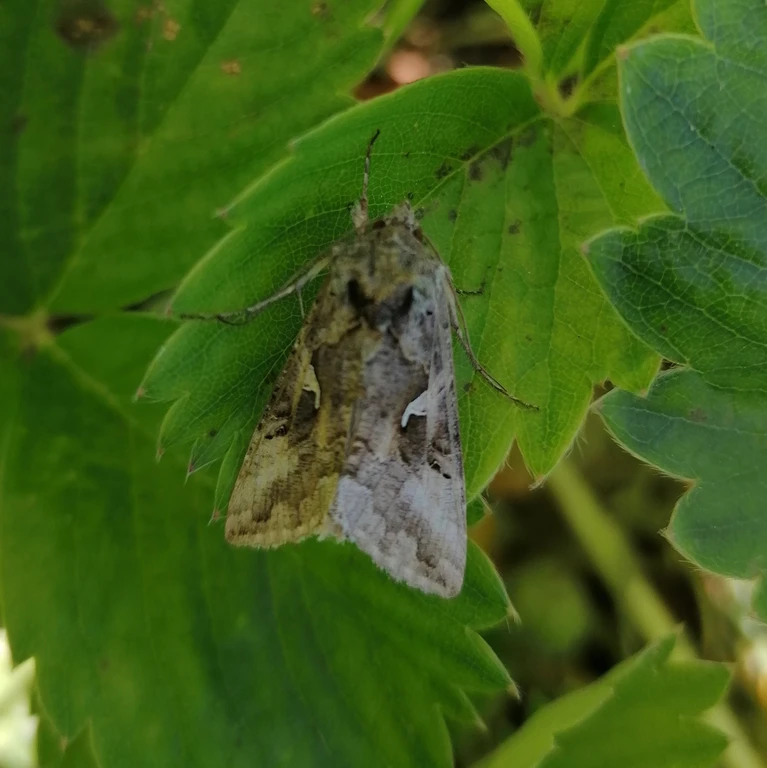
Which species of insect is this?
Autographa gamma
